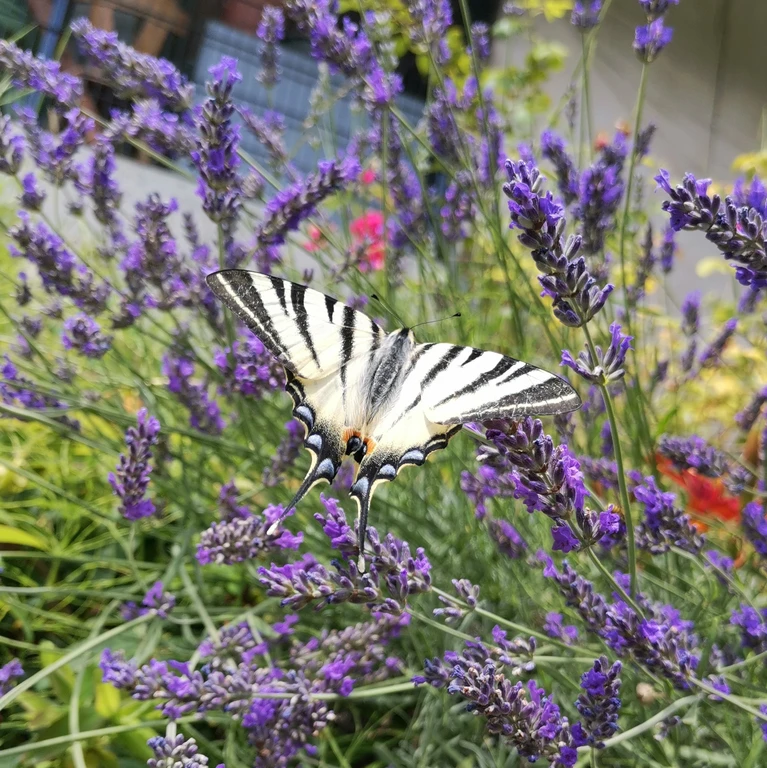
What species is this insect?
Iphiclides podalirius
